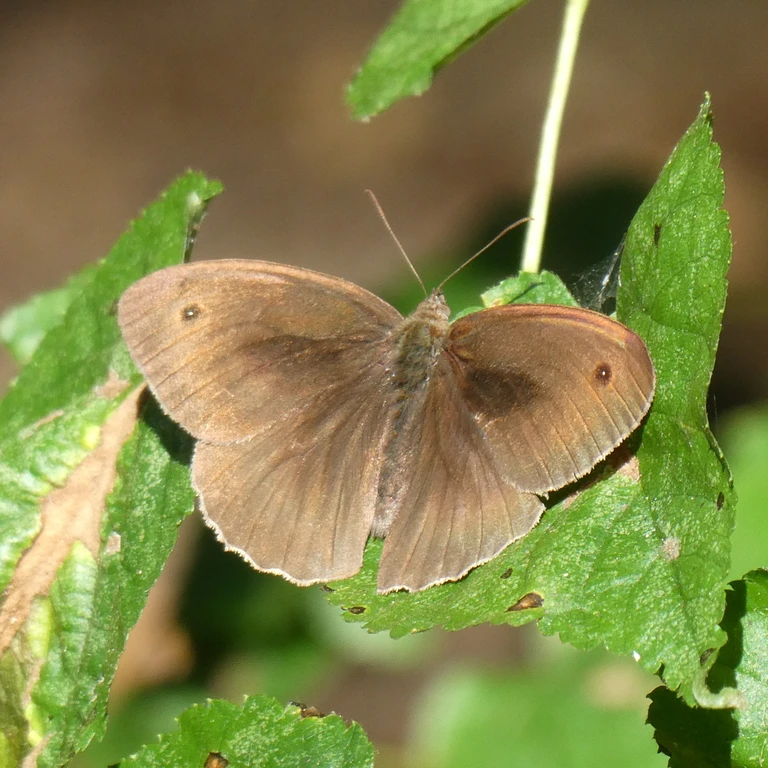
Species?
Maniola jurtina
